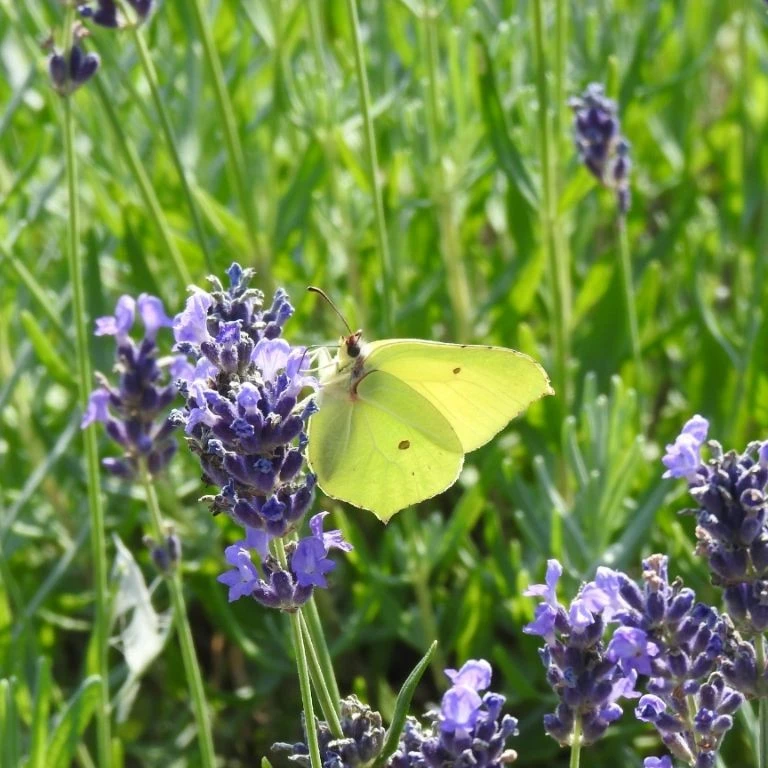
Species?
Gonepteryx rhamni
